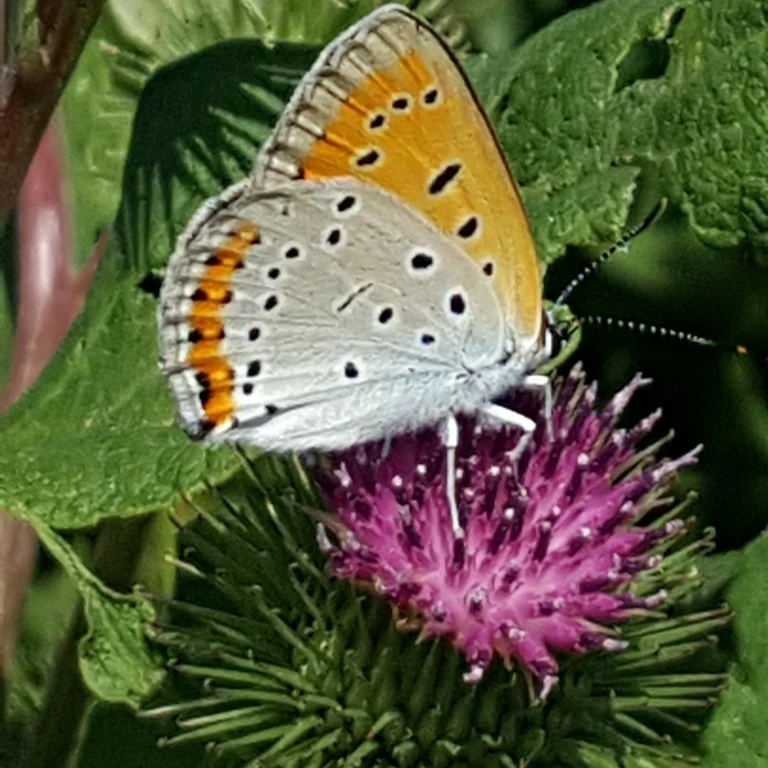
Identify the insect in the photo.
Lycaena dispar
